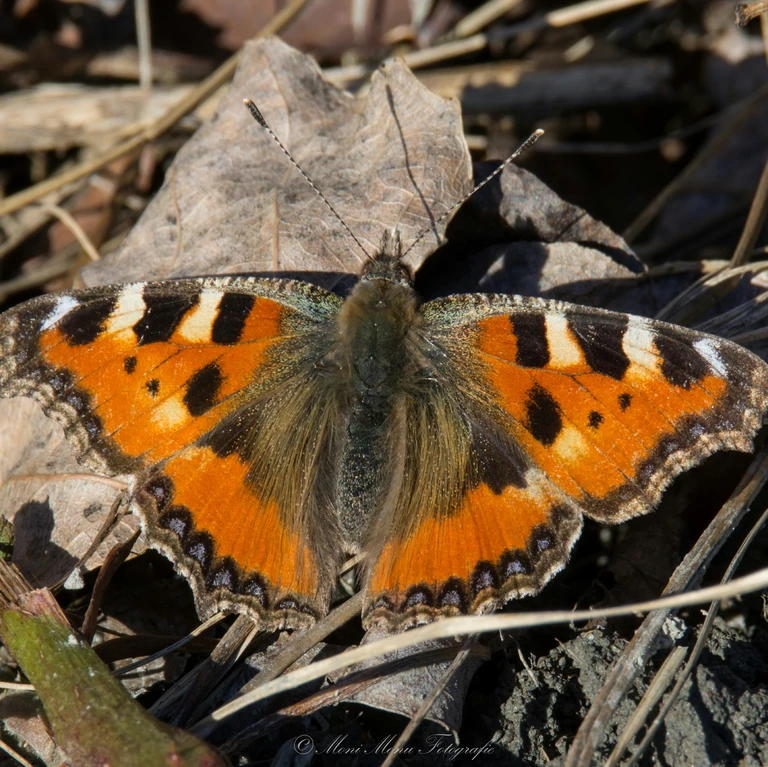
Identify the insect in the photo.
Aglais urticae
